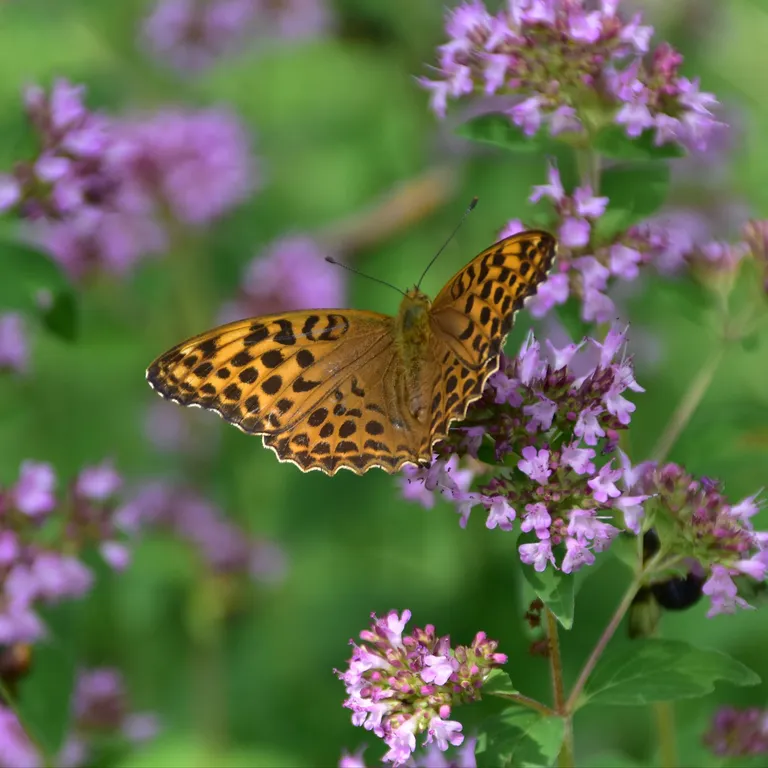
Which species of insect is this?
Argynnis paphia
